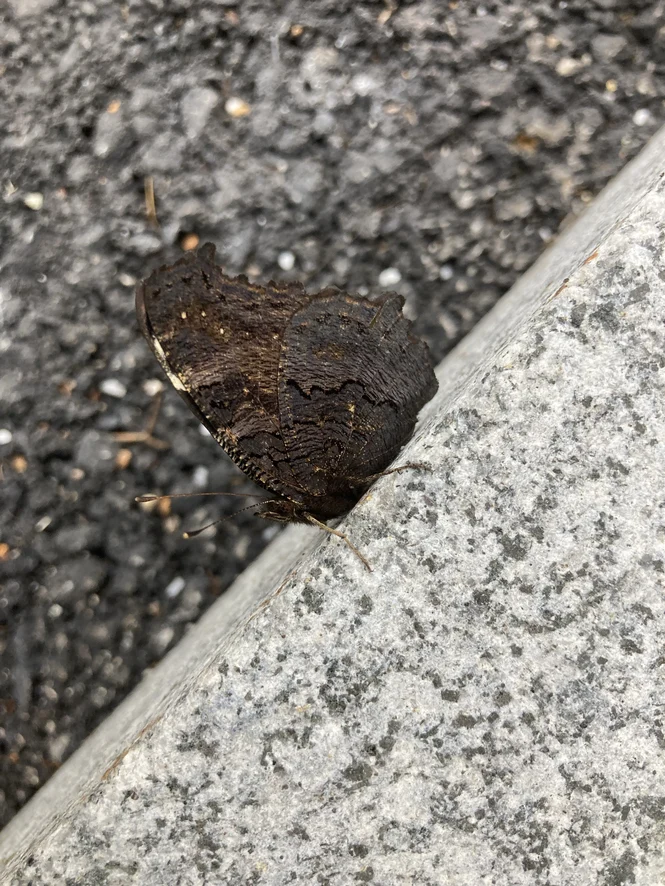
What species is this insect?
Aglais io
